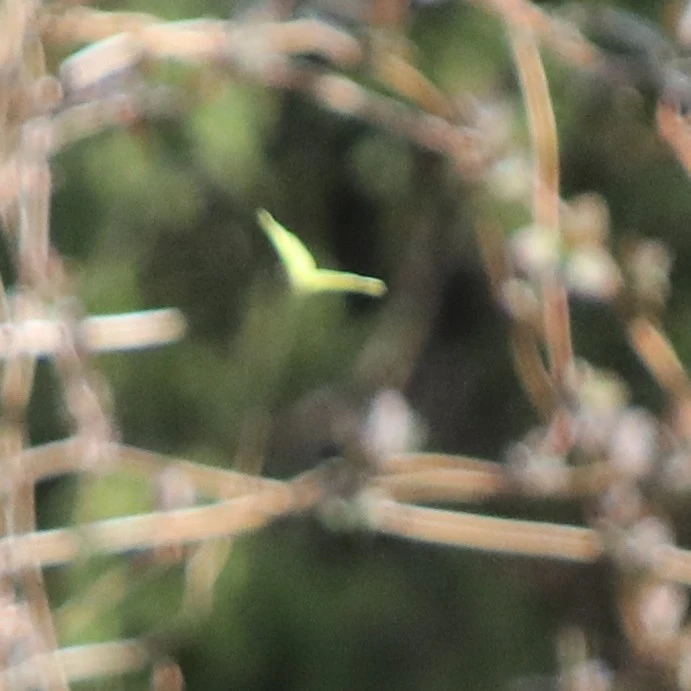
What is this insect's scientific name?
Gonepteryx rhamni
